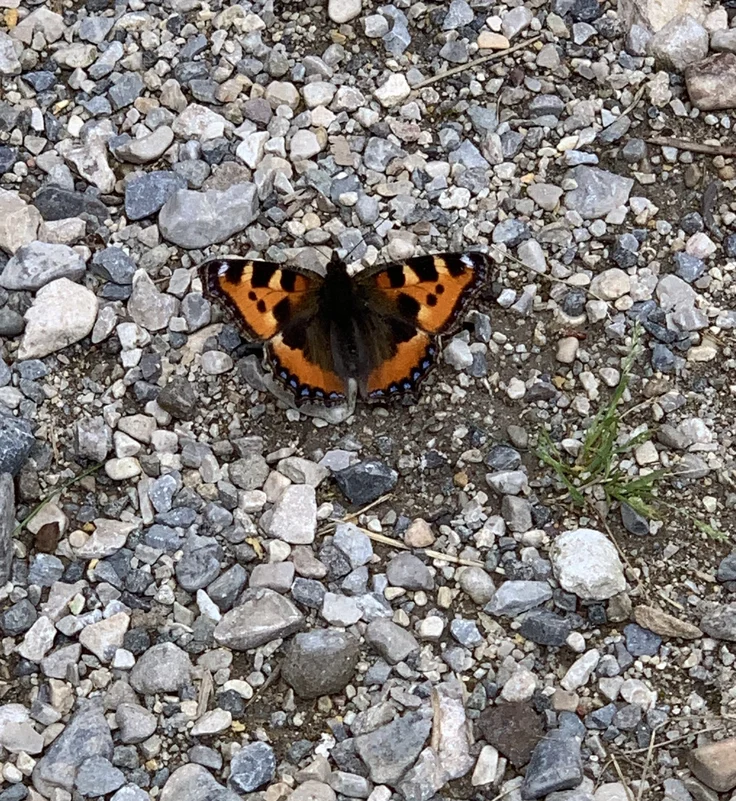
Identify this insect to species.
Aglais urticae
